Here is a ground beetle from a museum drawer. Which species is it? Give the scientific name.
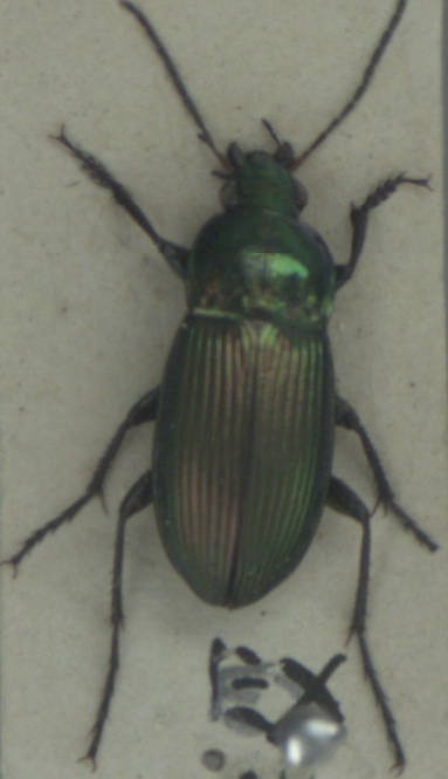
Poecilus versicolor
